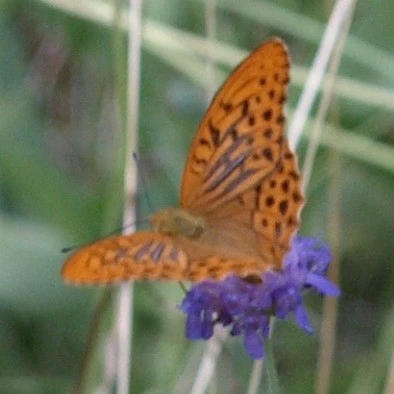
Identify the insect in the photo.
Argynnis paphia
